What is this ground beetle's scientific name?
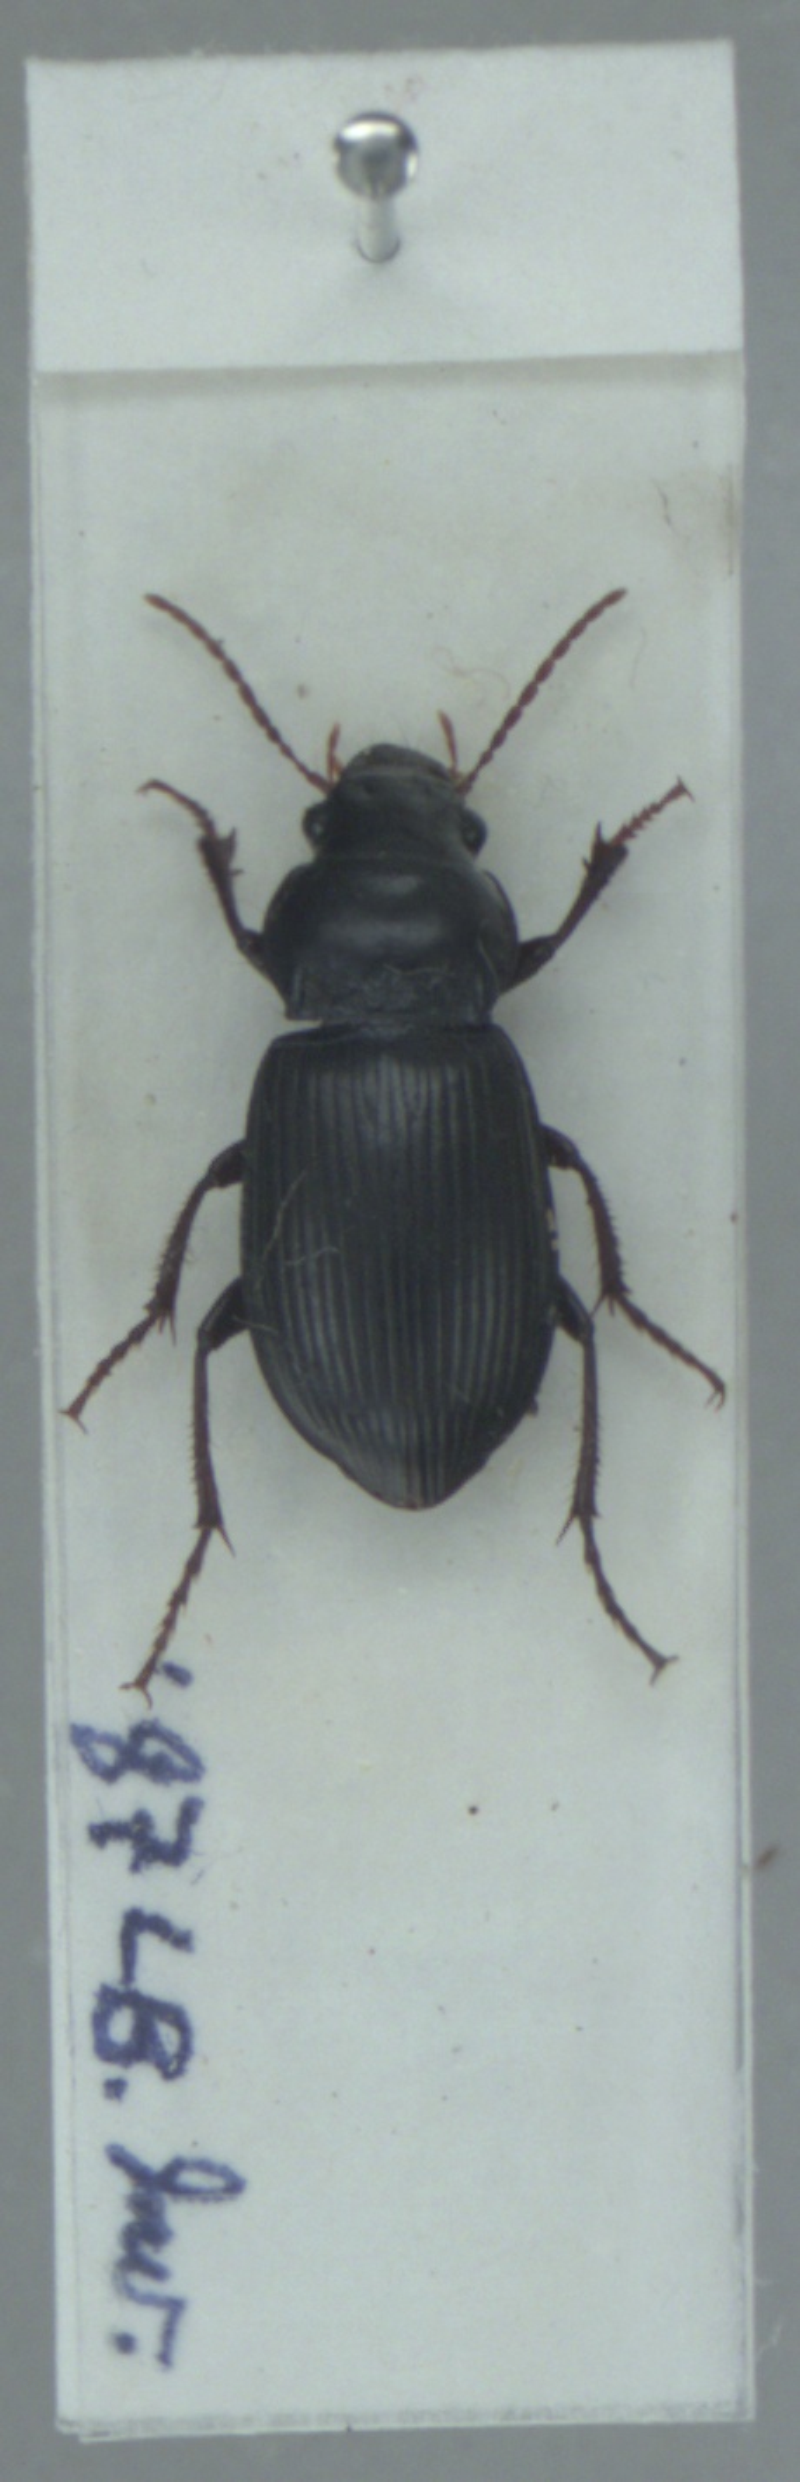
Amara aulica
